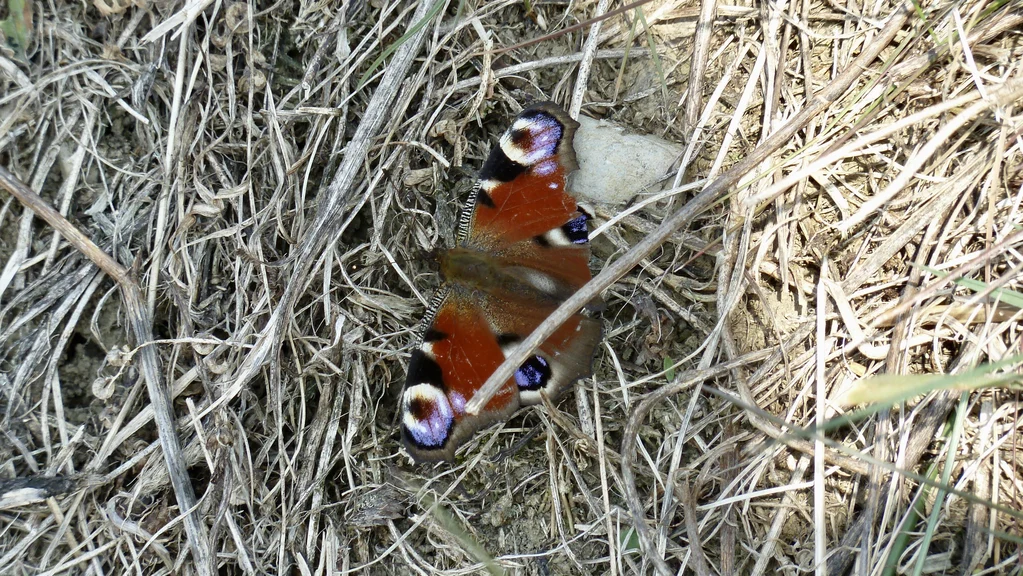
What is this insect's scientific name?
Aglais io
